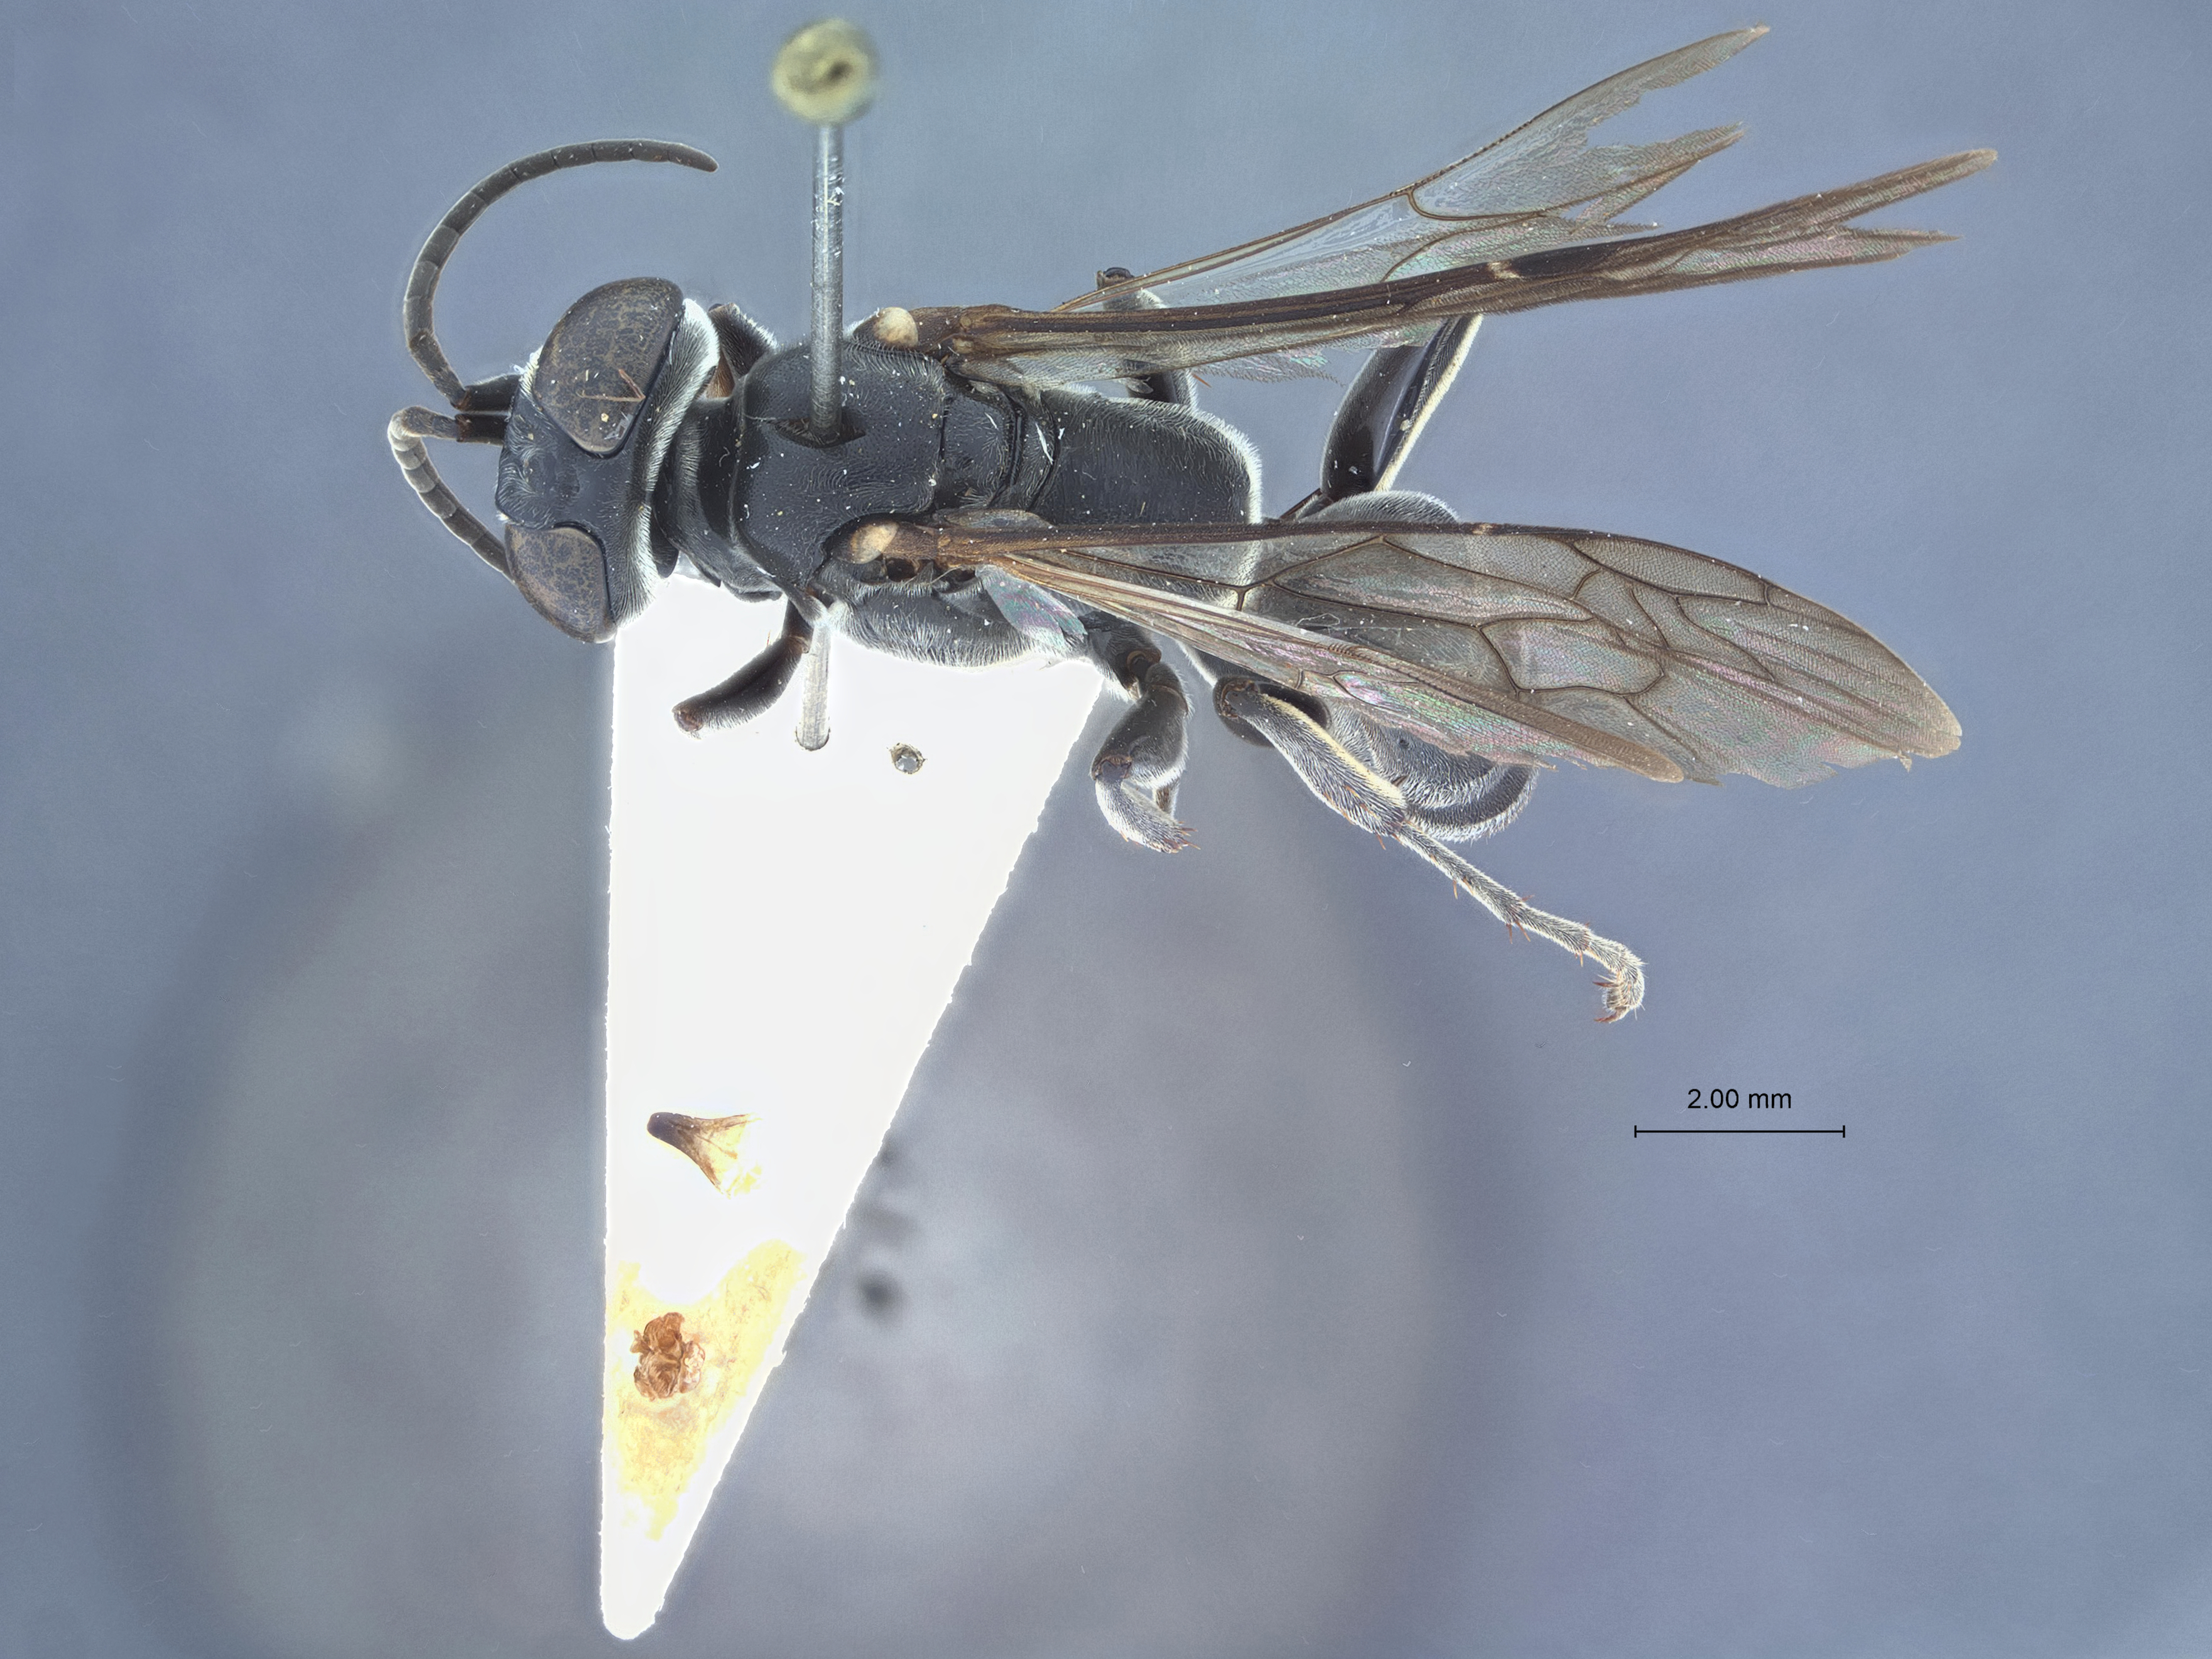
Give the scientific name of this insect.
Larra fenchihuensis
